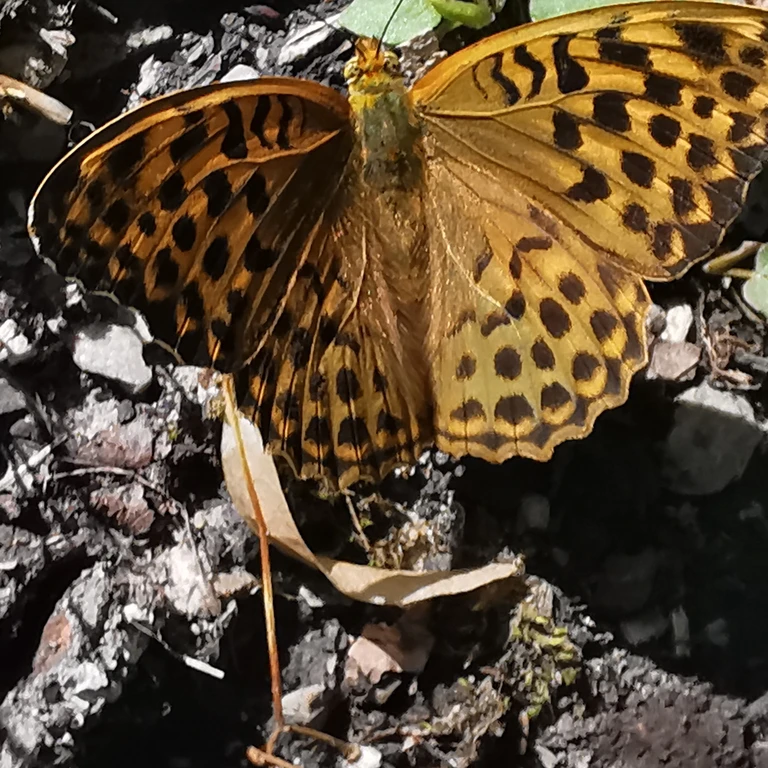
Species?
Argynnis paphia
